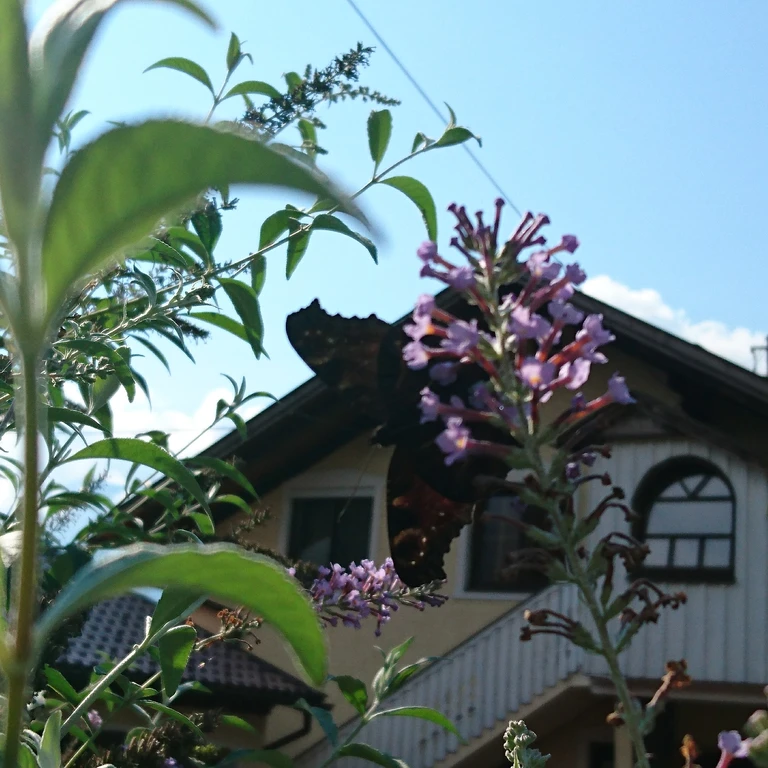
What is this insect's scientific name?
Aglais io
